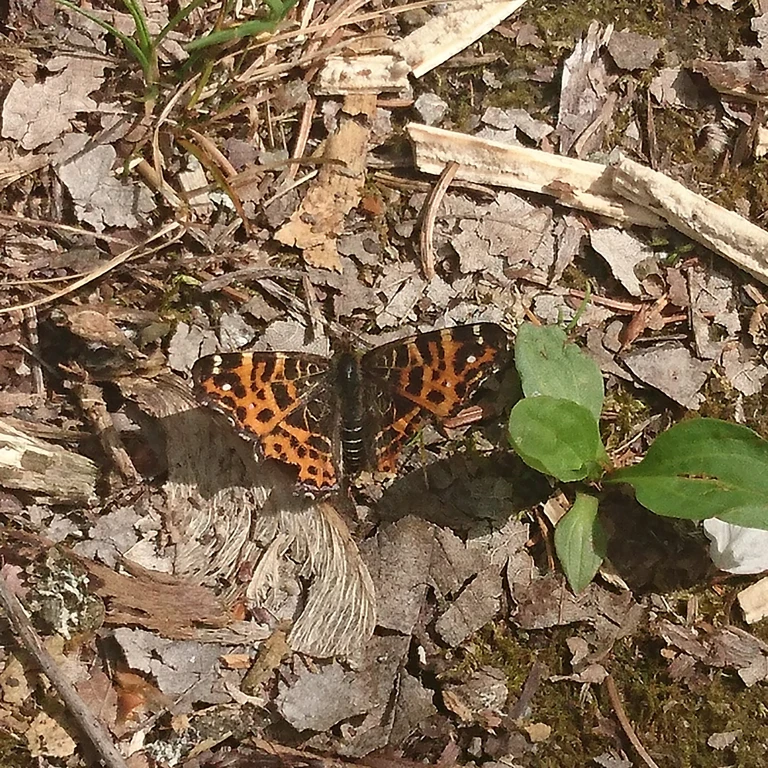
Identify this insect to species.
Araschnia levana
